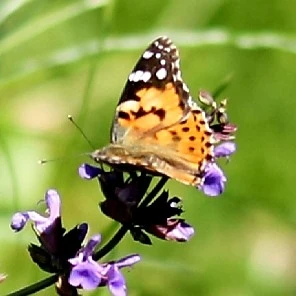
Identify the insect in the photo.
Vanessa cardui
